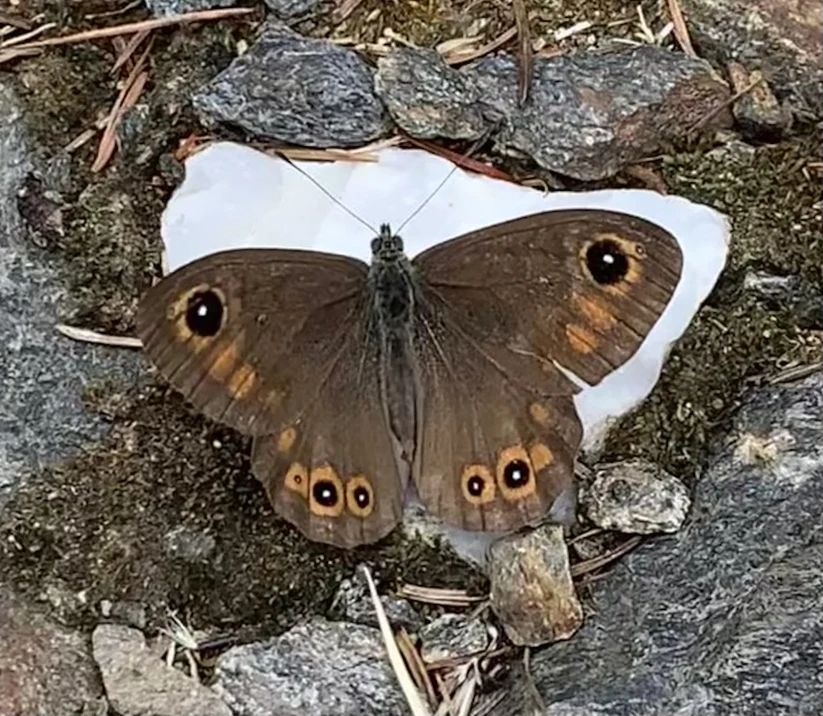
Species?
Lasiommata maera (also Pararge maera)
